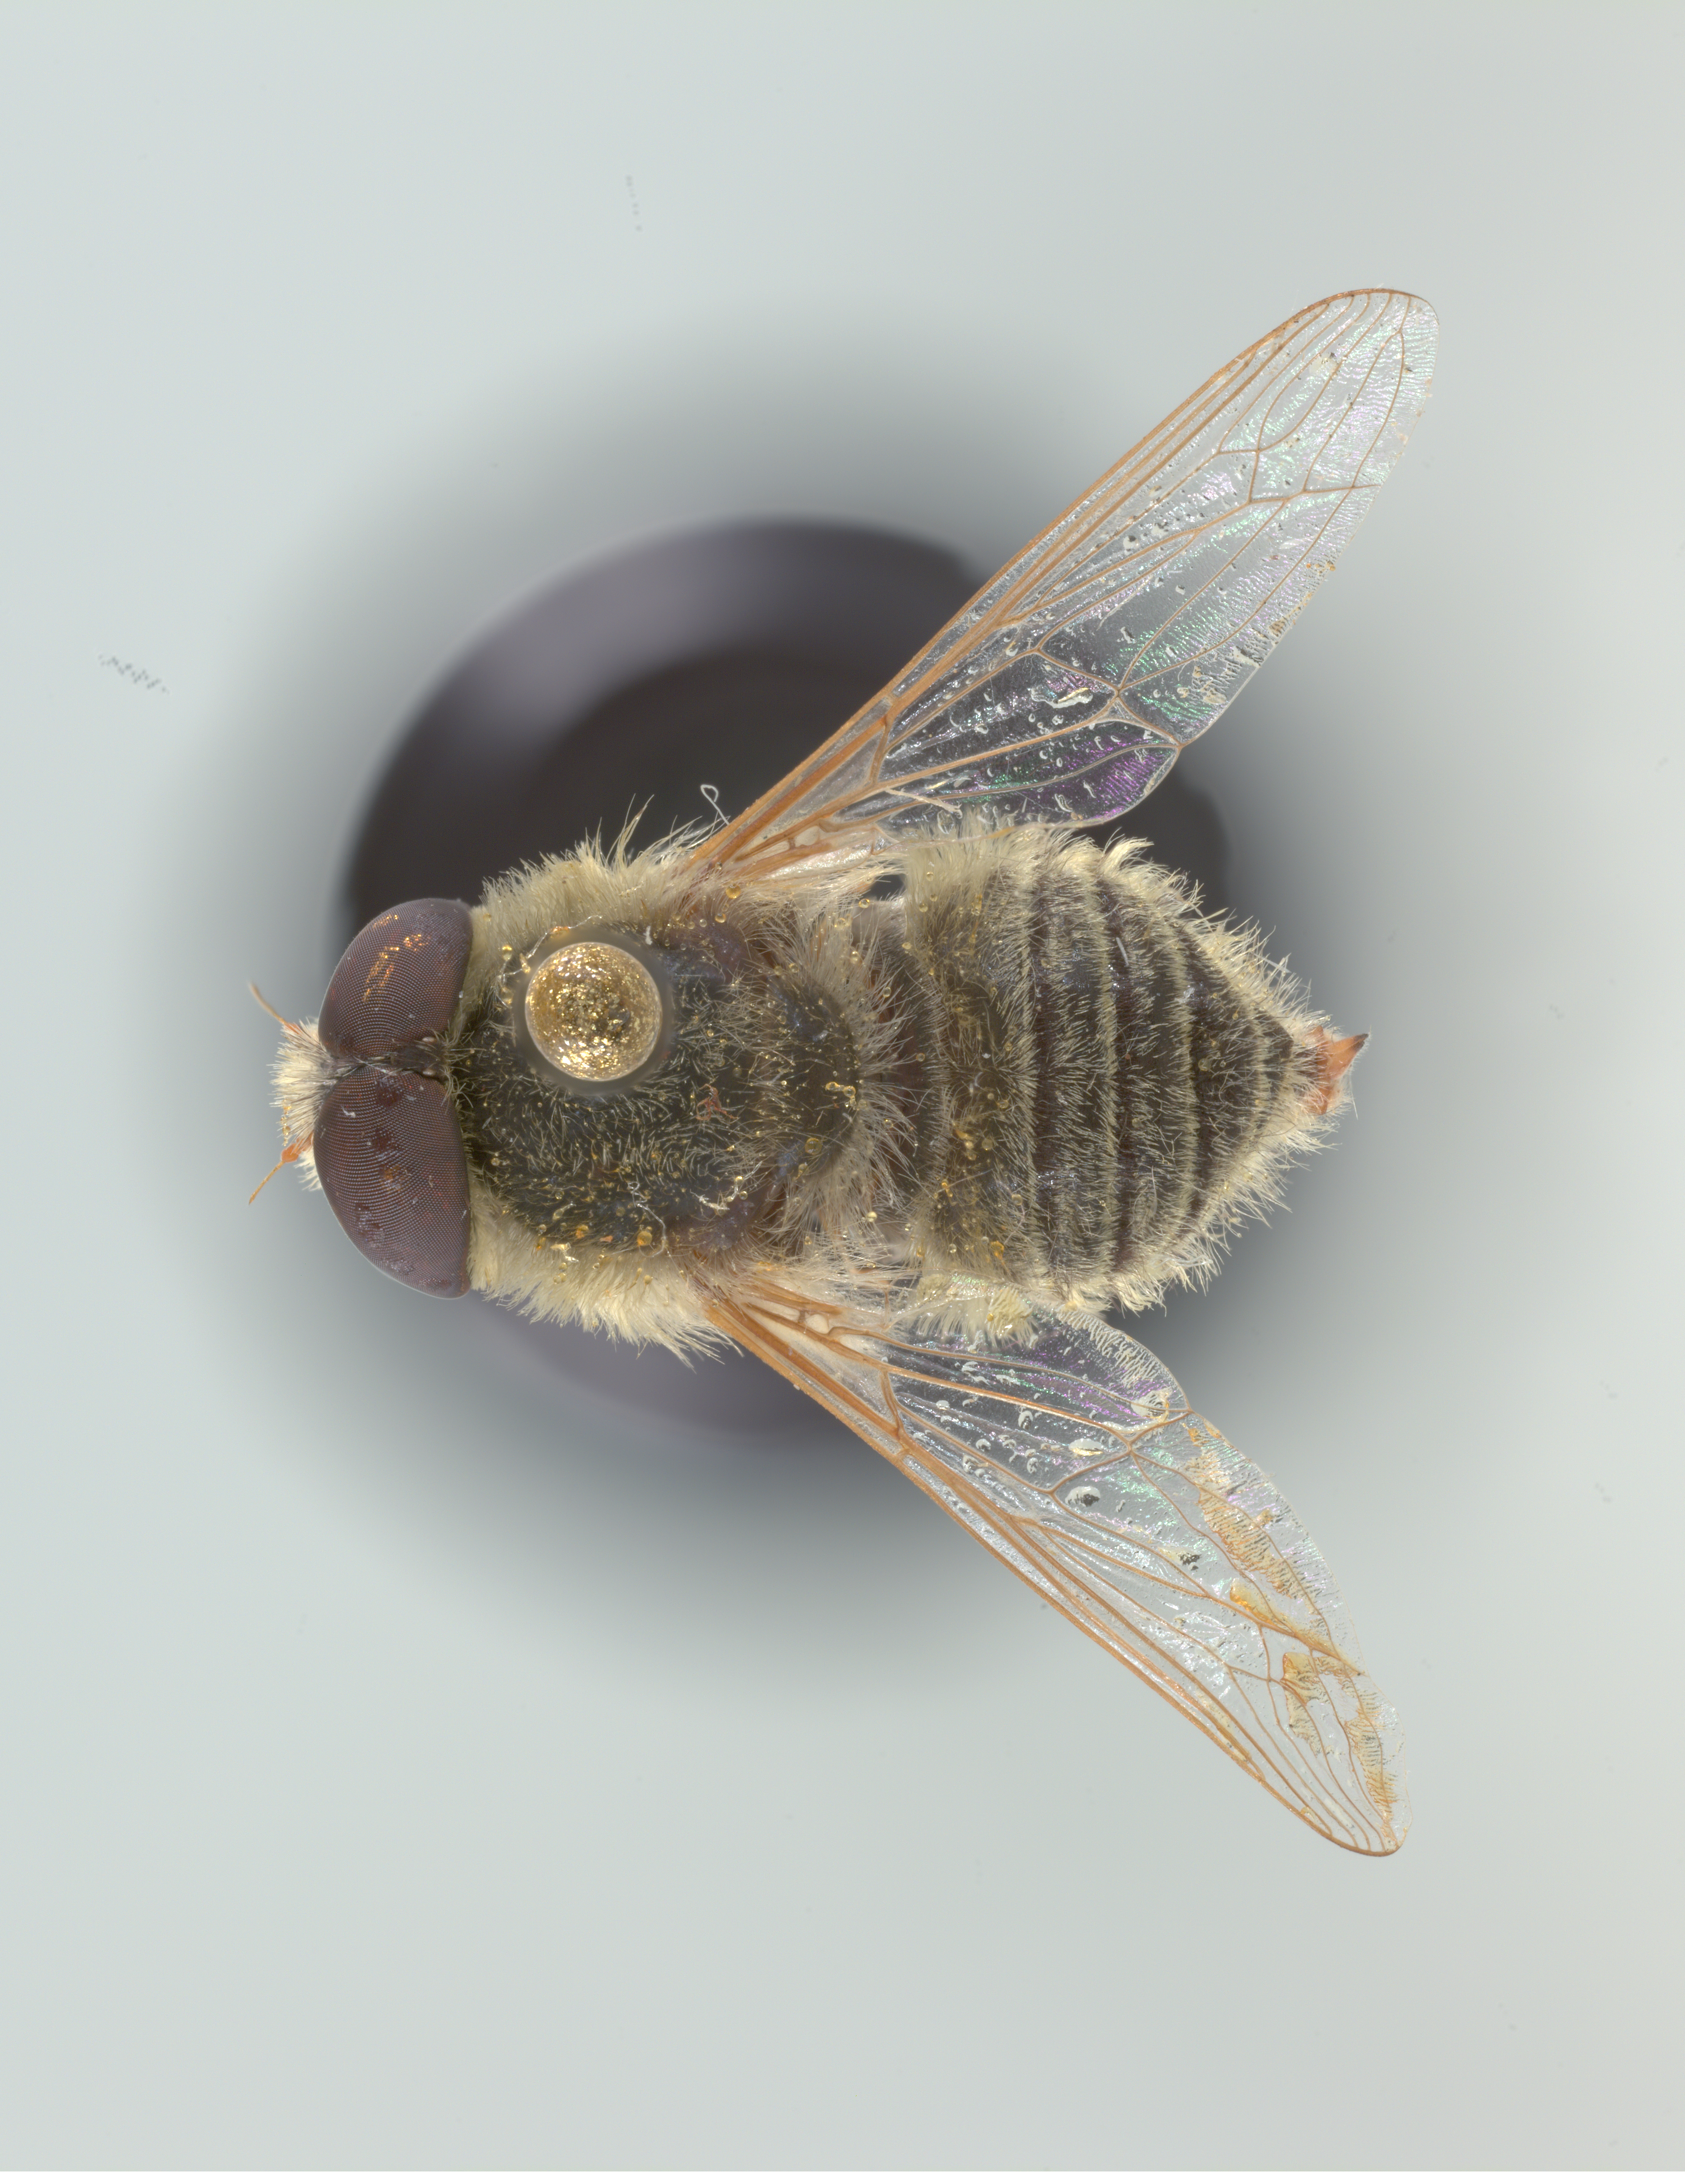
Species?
Neorhynchocephalus sackenii
